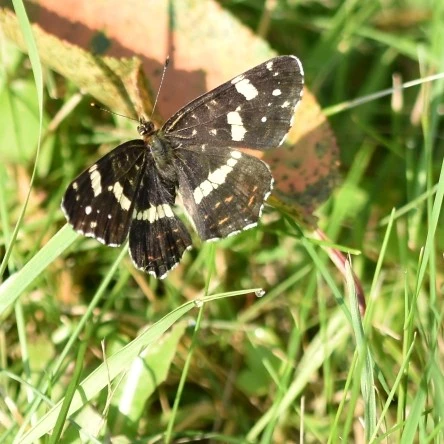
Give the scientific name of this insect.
Araschnia levana
